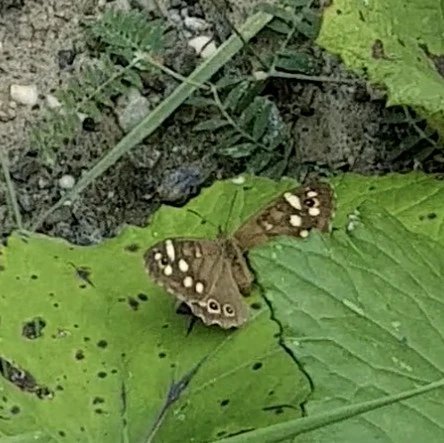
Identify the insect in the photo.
Pararge aegeria
